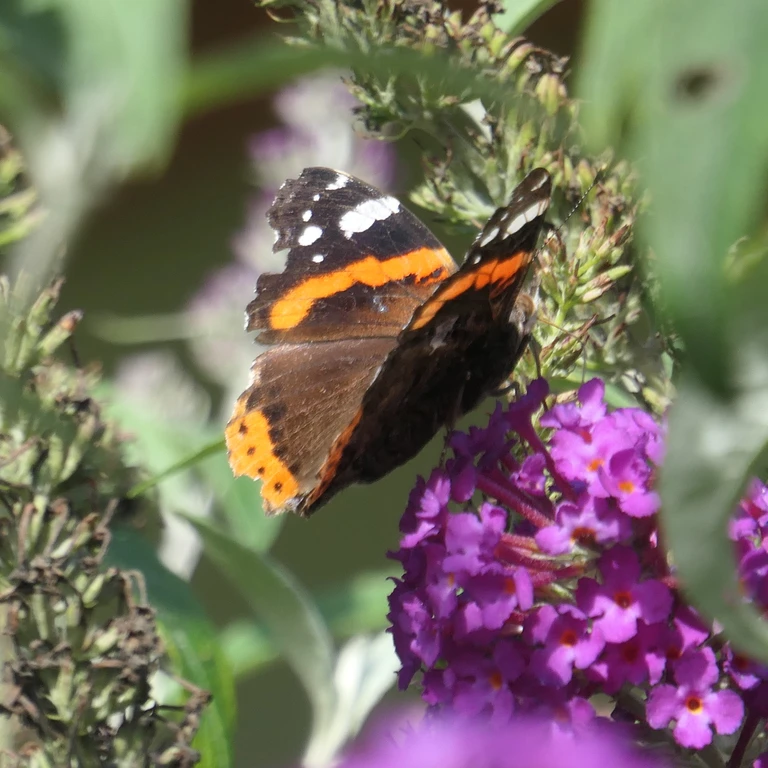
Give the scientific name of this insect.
Vanessa atalanta
